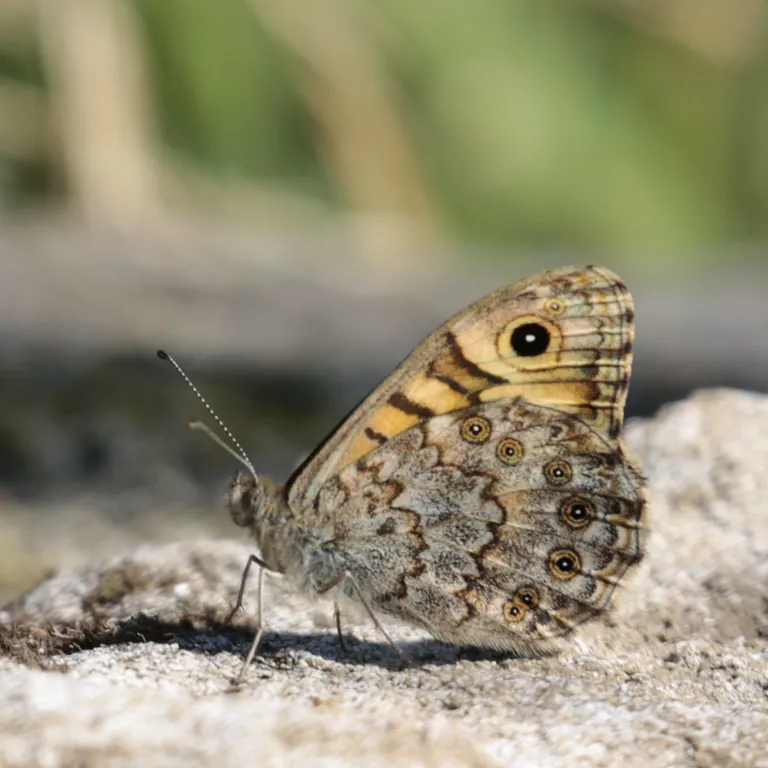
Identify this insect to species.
Lasiommata megera (also Pararge megera)
